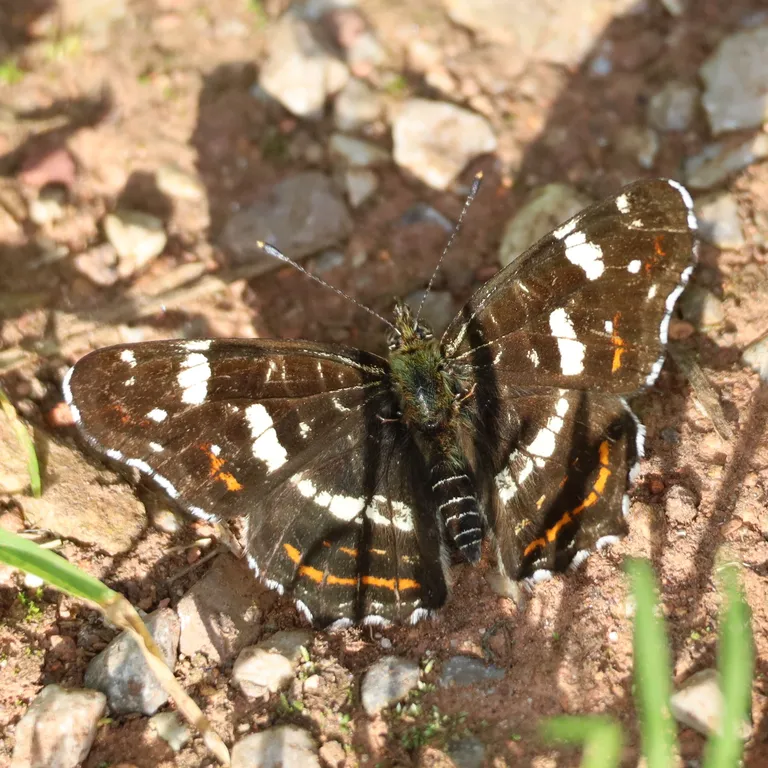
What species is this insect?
Araschnia levana
